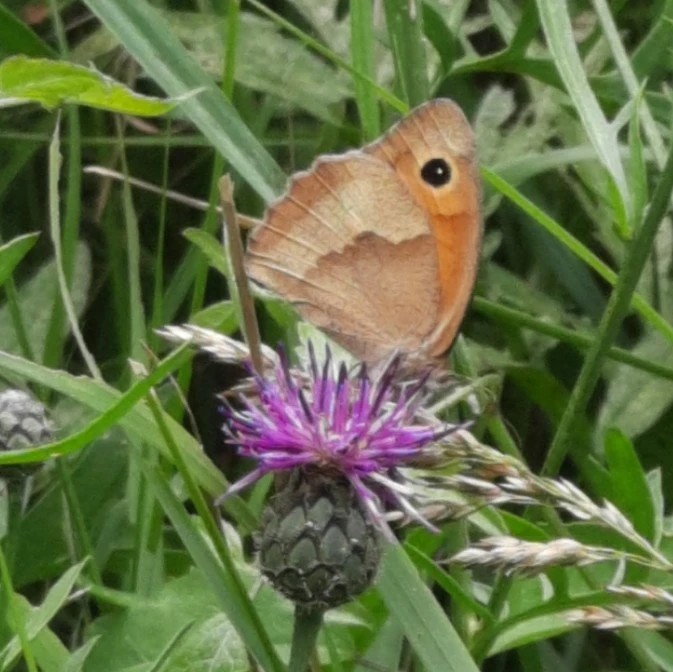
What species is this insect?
Maniola jurtina
